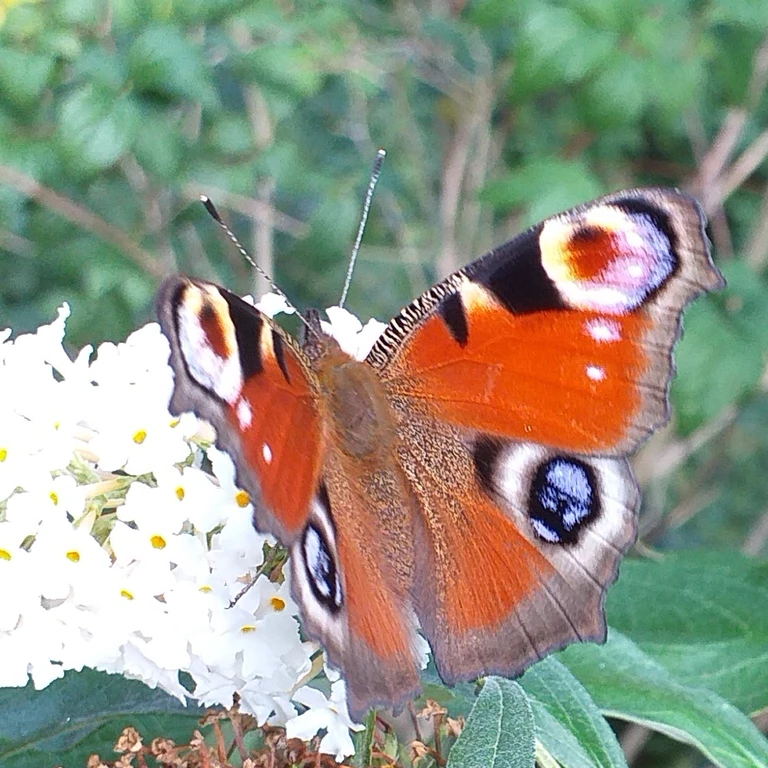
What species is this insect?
Aglais io
